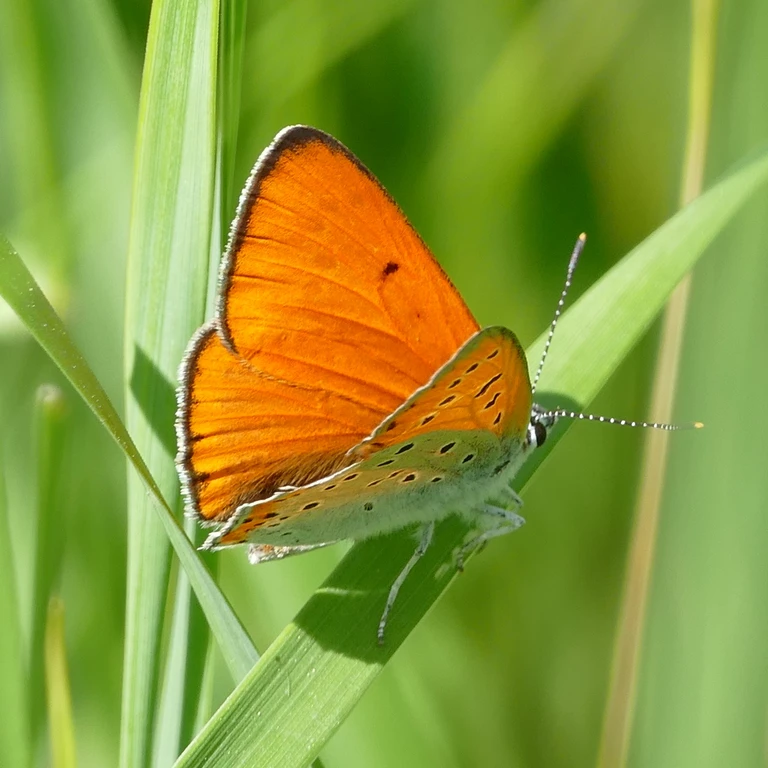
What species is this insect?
Lycaena dispar
